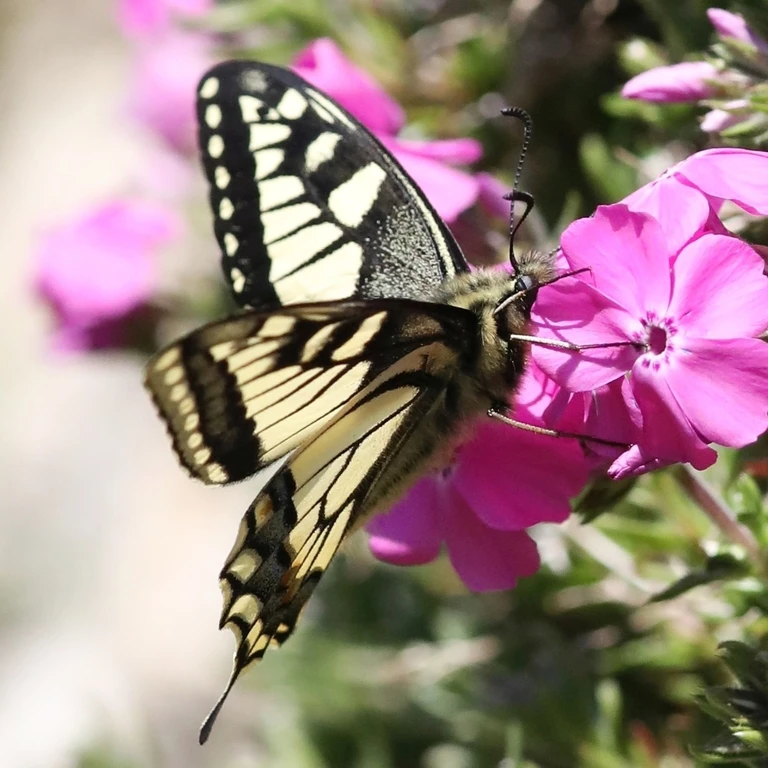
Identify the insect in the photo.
Papilio machaon
